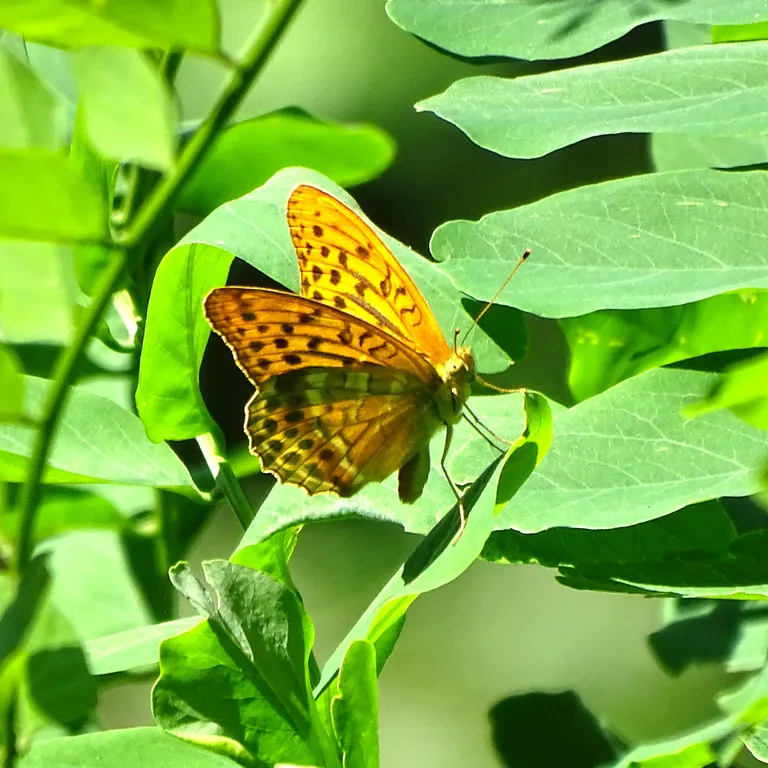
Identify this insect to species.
Argynnis paphia
